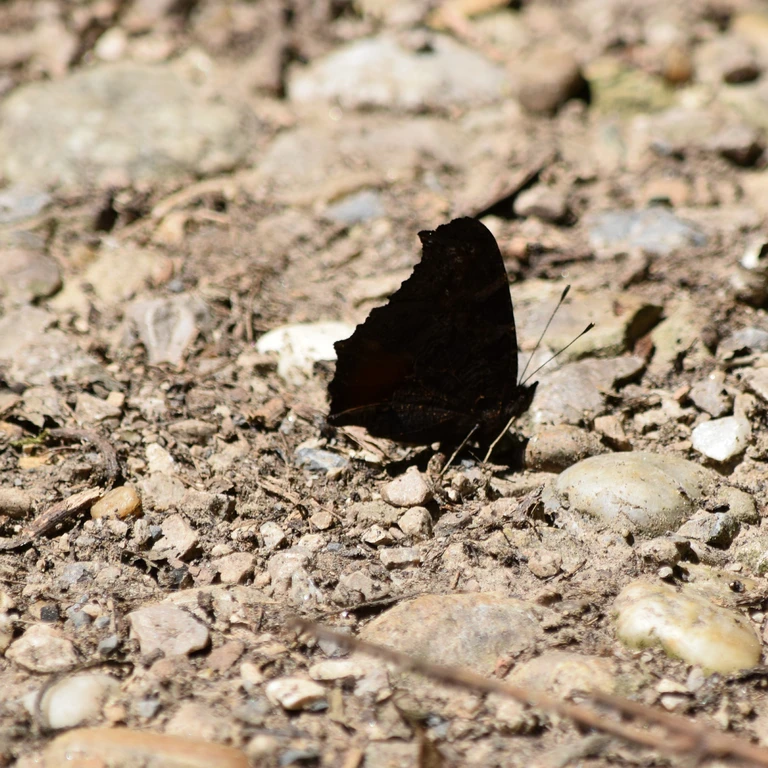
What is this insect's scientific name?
Aglais io
